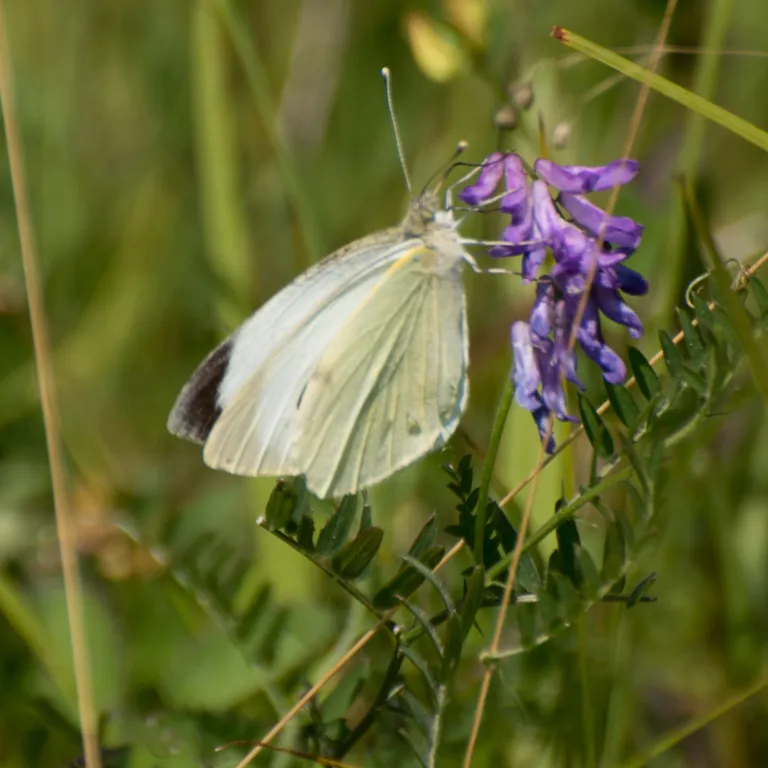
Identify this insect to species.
Pieris brassicae
